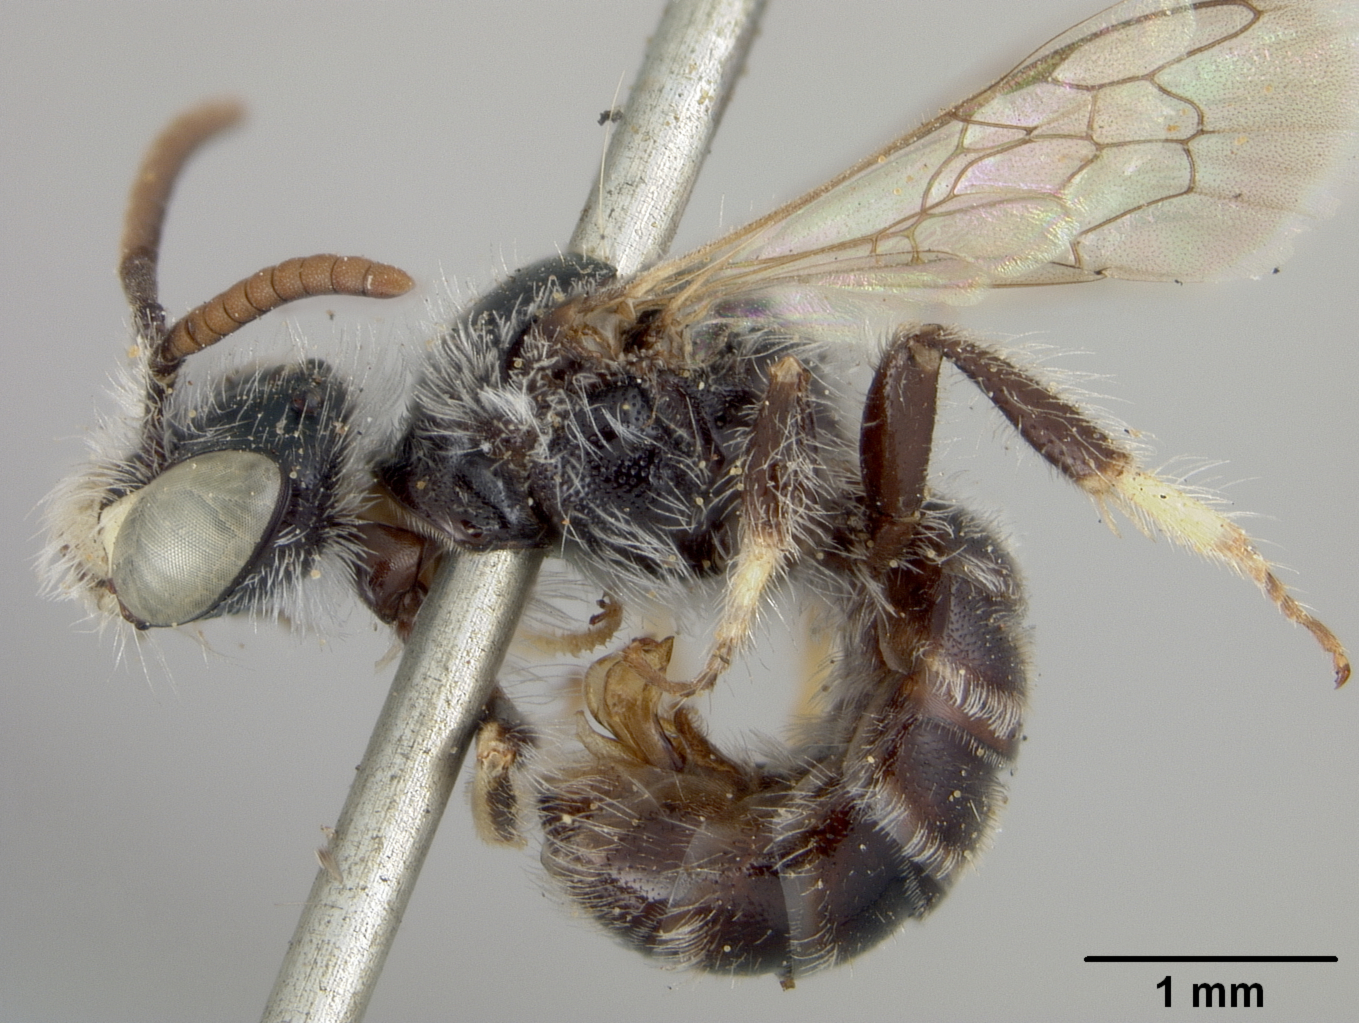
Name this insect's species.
Calliopsis hirsutifrons
